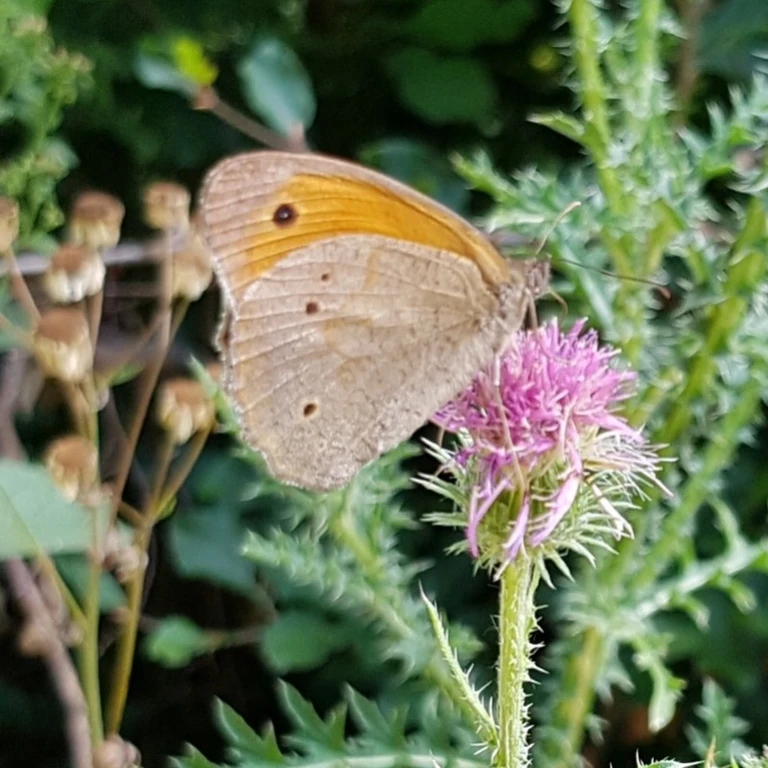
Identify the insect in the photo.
Maniola jurtina
